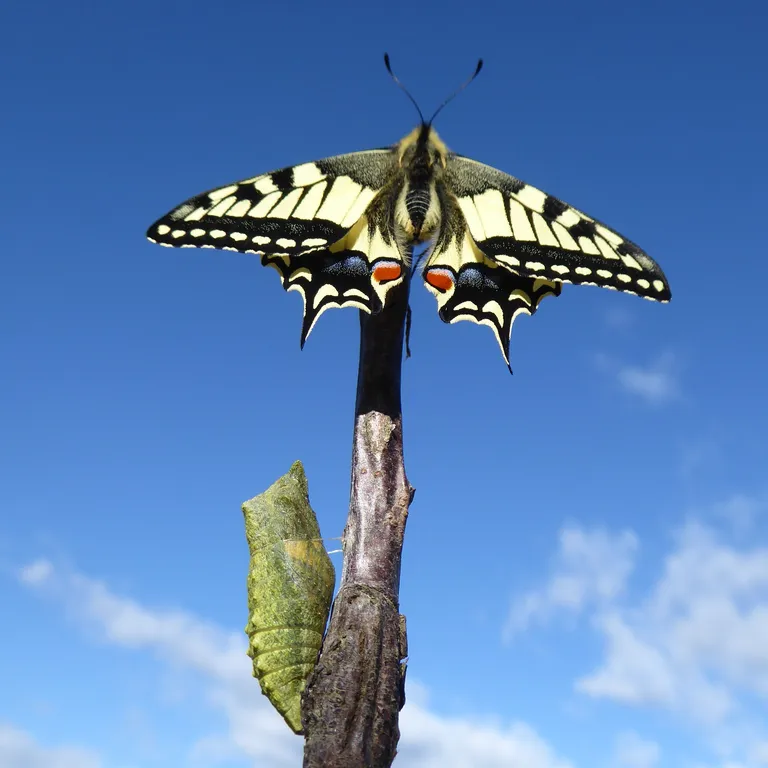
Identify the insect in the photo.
Papilio machaon
